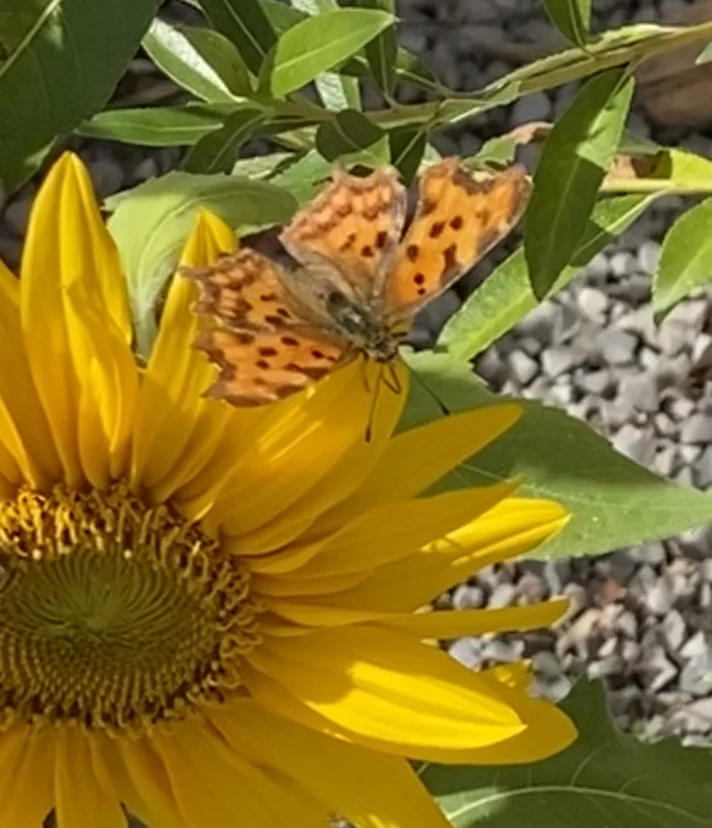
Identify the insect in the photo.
Polygonia c-album
